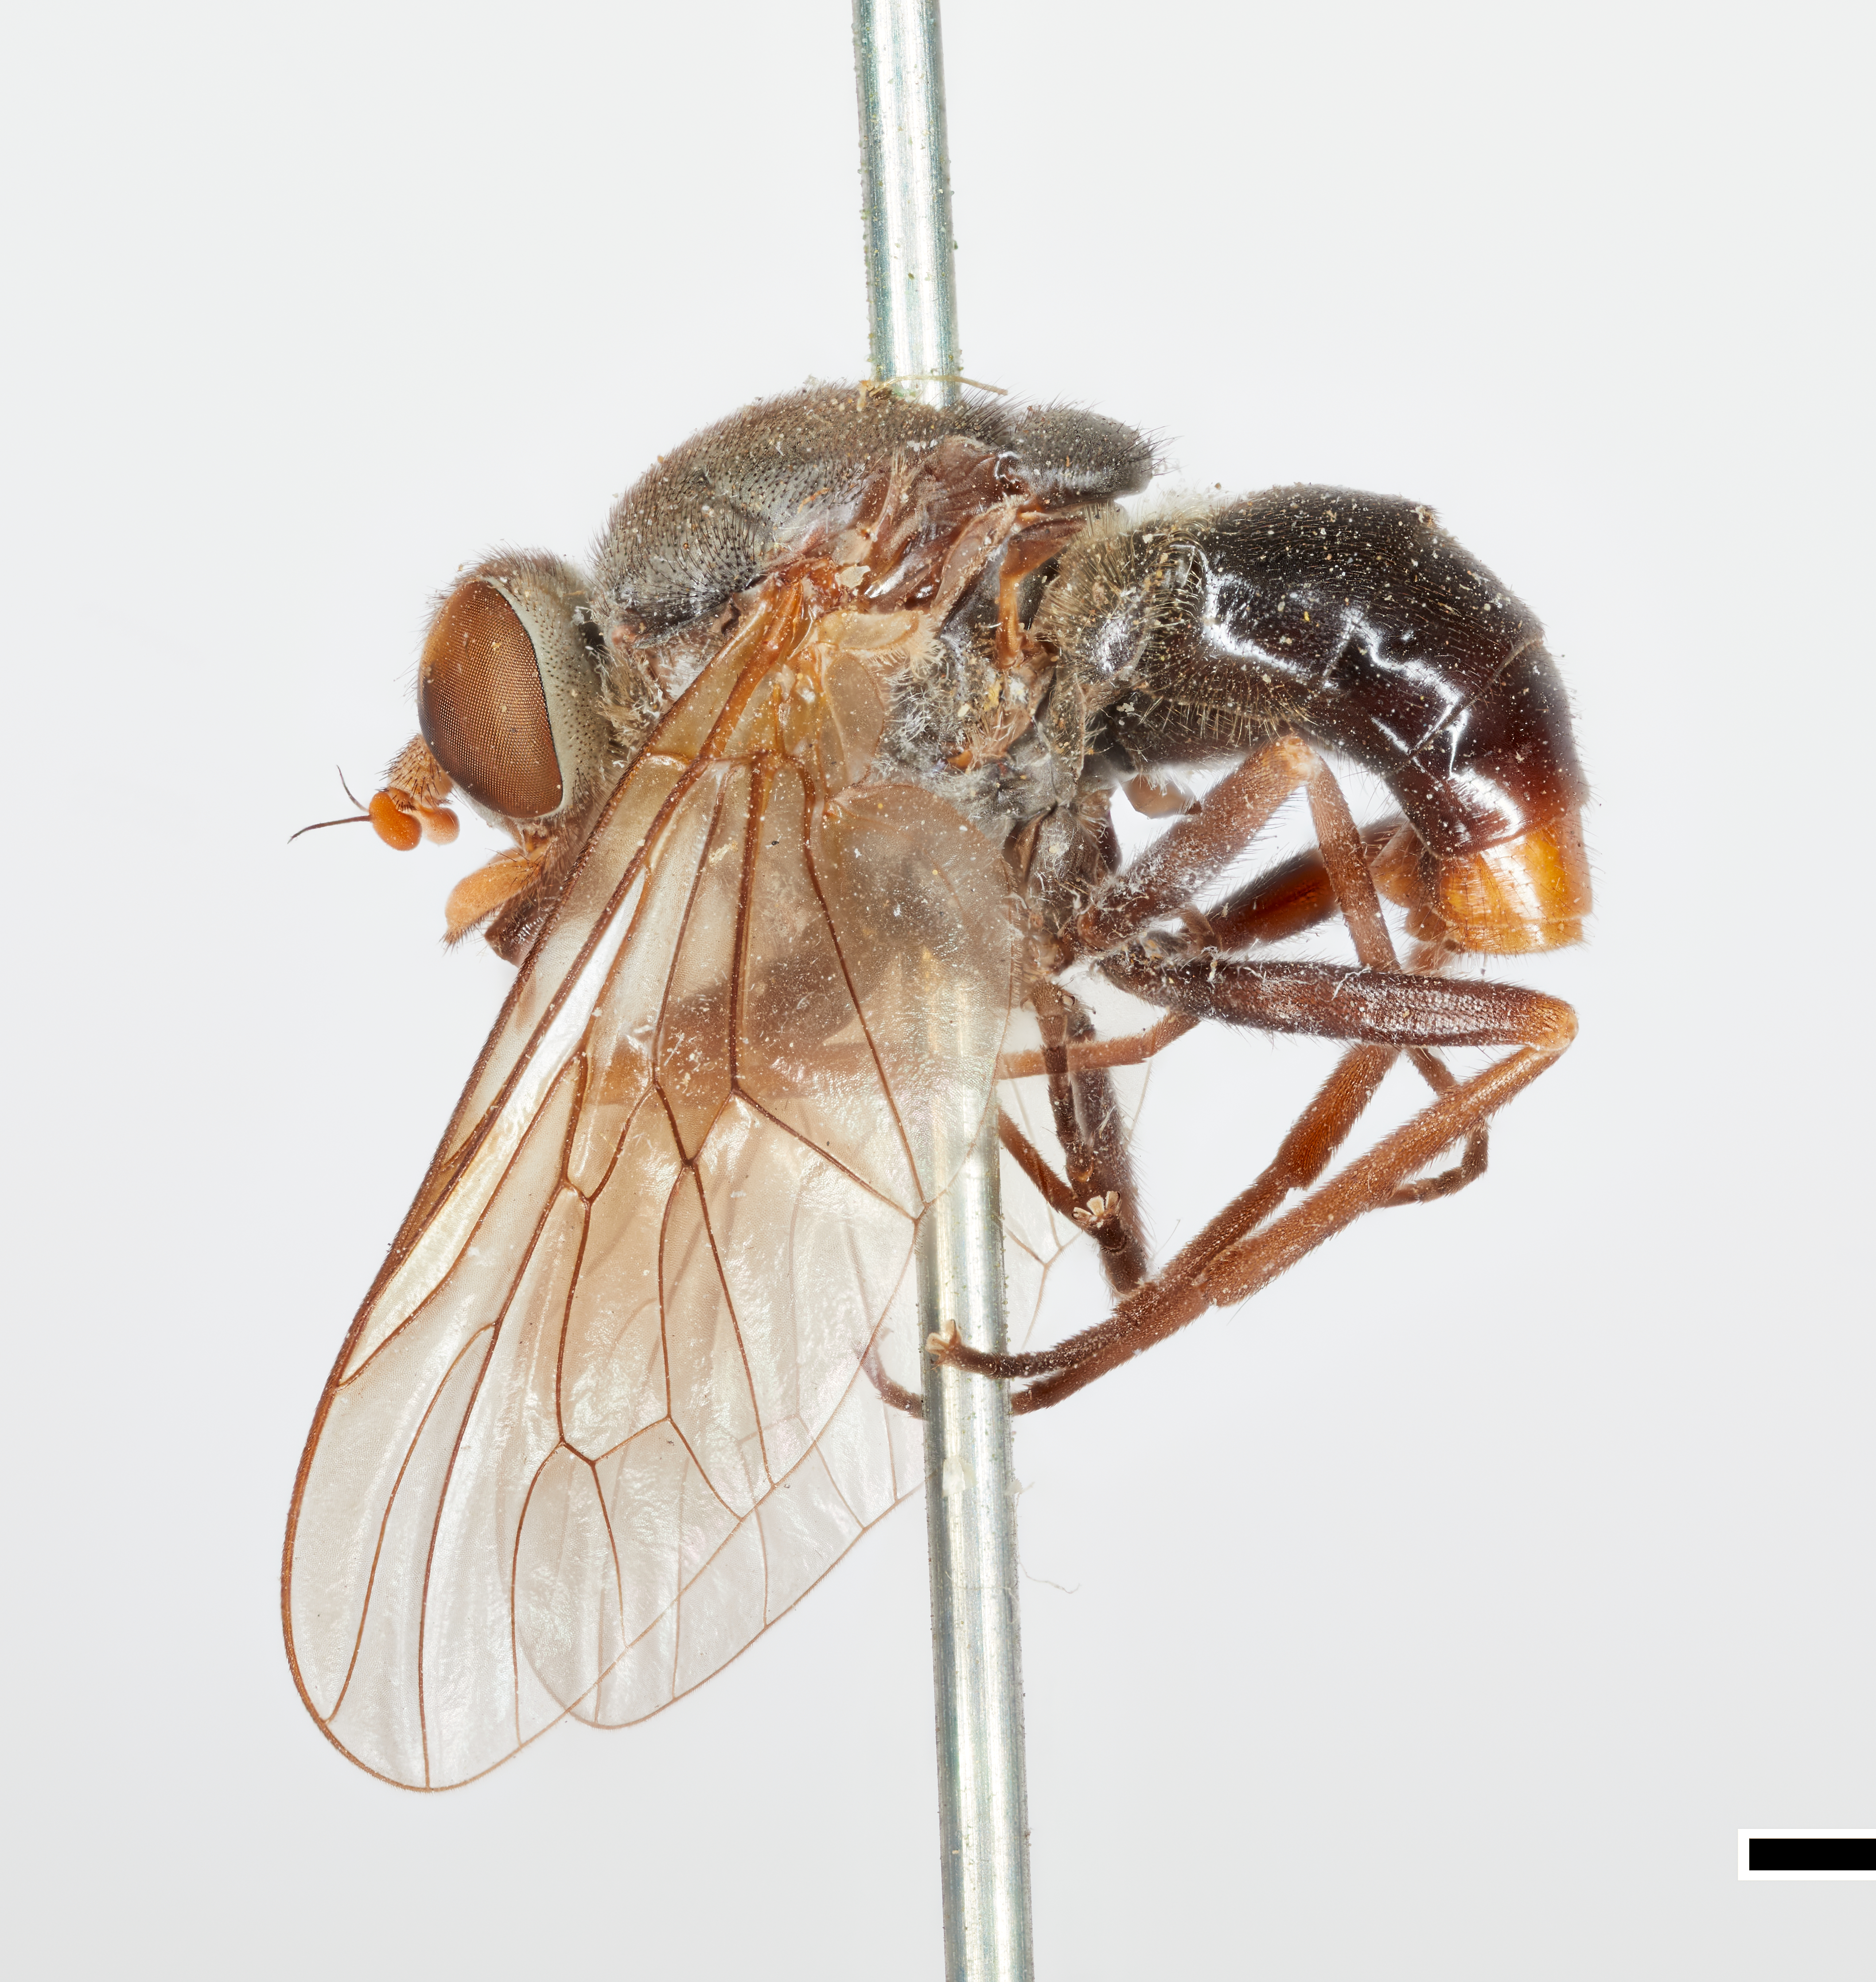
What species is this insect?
Symphoromyia limata
